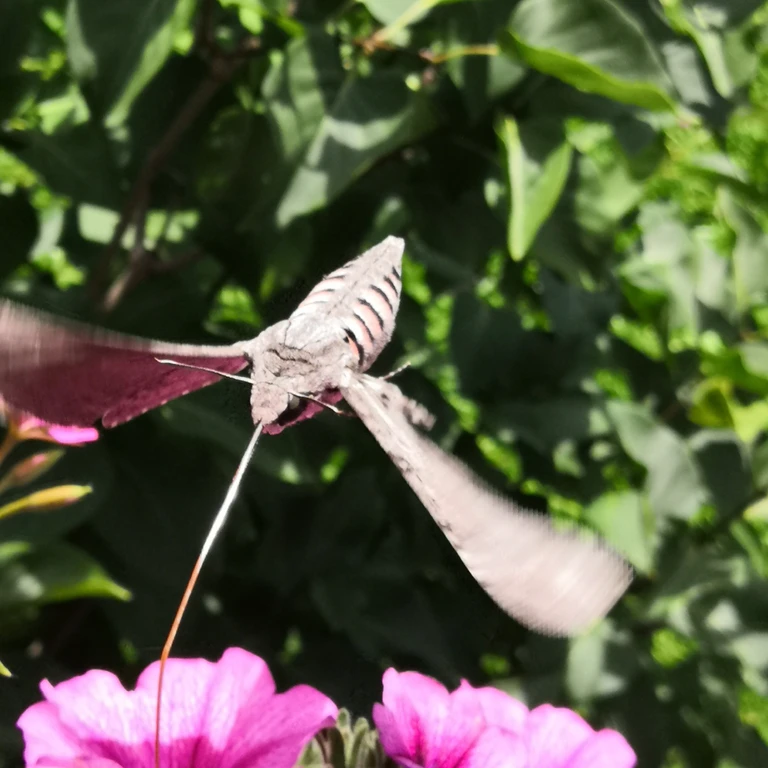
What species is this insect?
Agrius convolvuli
